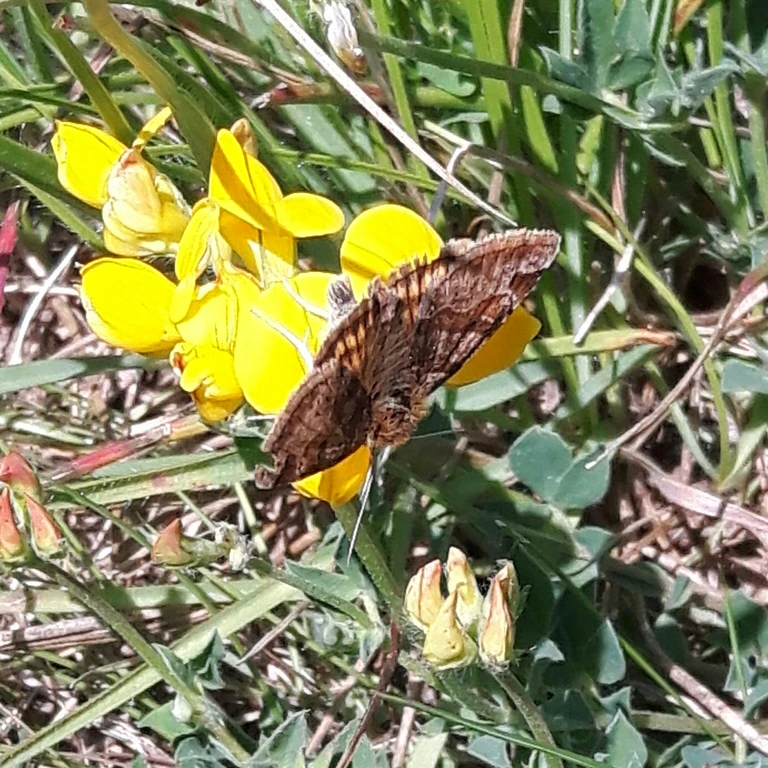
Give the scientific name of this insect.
Euclidia glyphica
